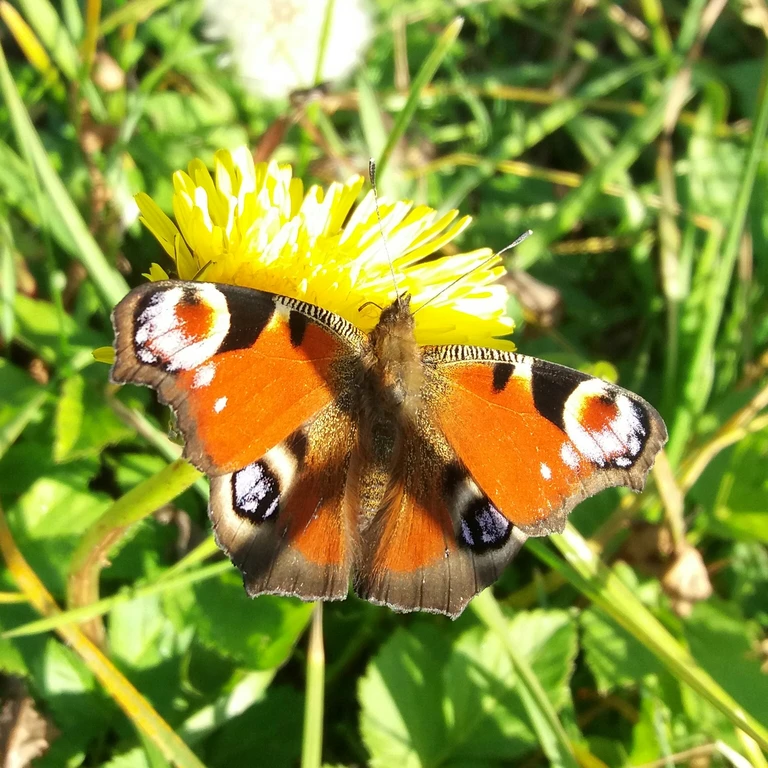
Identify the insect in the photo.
Aglais io
